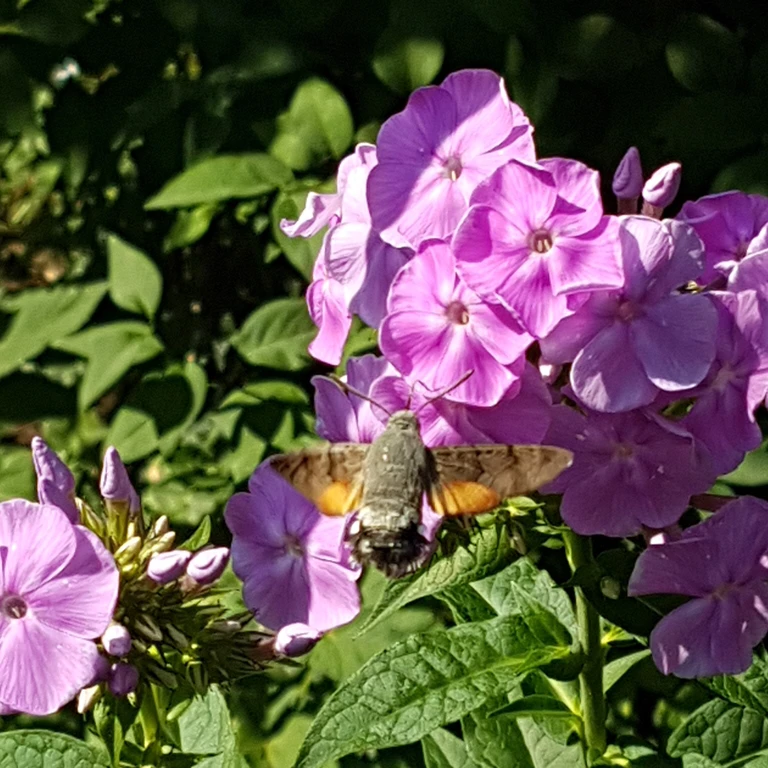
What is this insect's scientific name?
Macroglossum stellatarum
